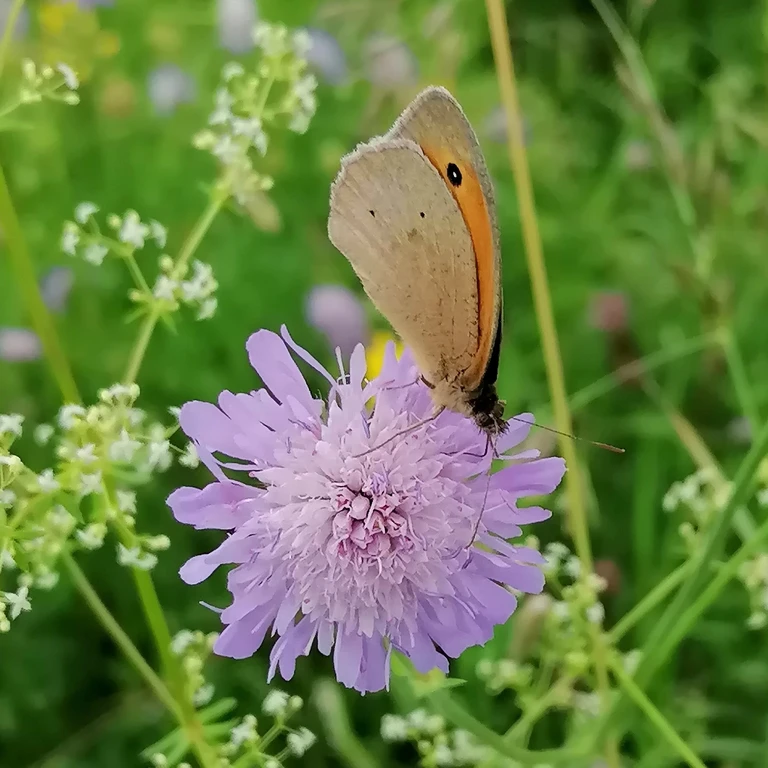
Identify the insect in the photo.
Maniola jurtina
